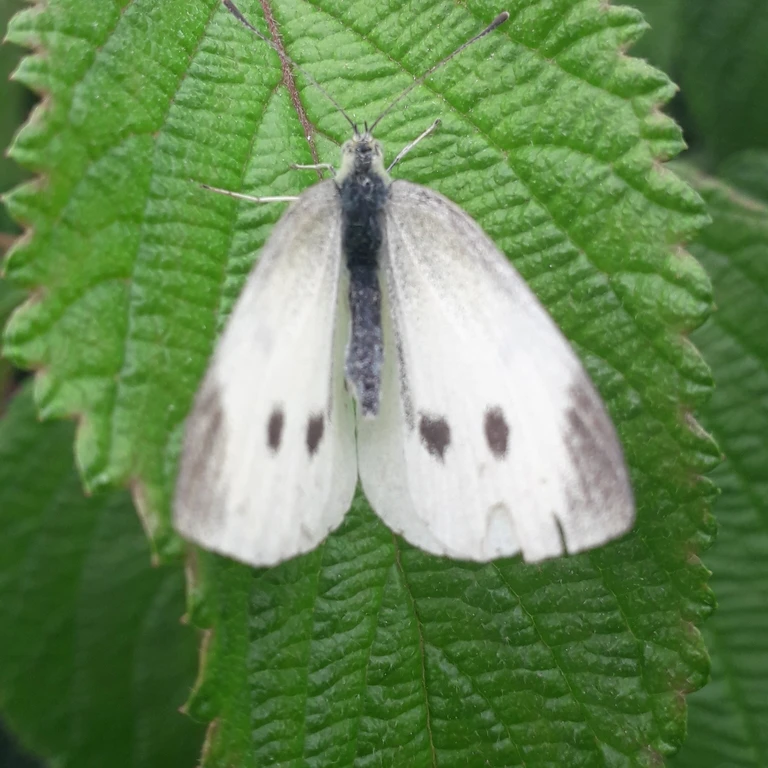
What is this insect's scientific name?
Pieris rapae
